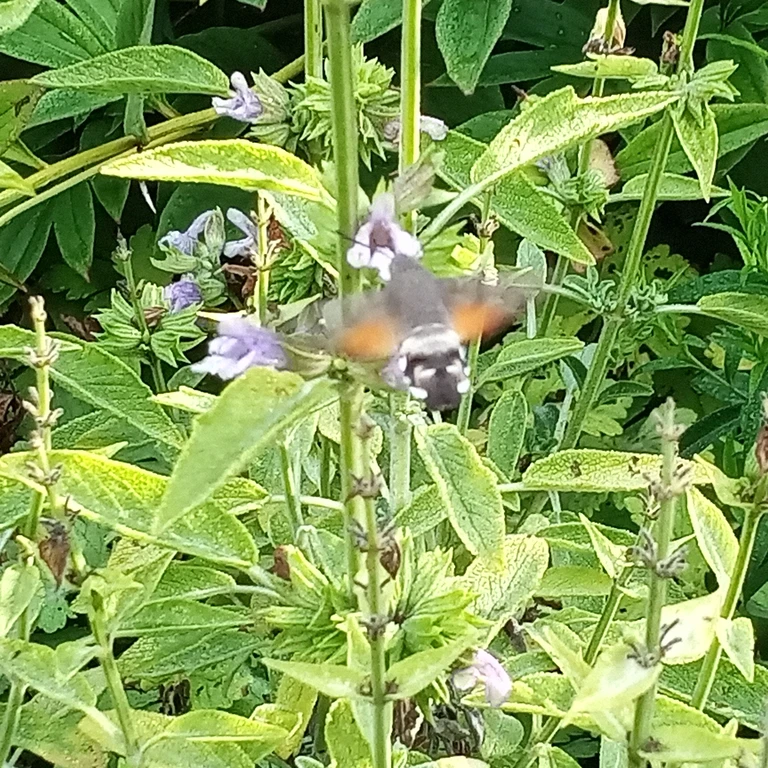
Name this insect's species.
Macroglossum stellatarum
